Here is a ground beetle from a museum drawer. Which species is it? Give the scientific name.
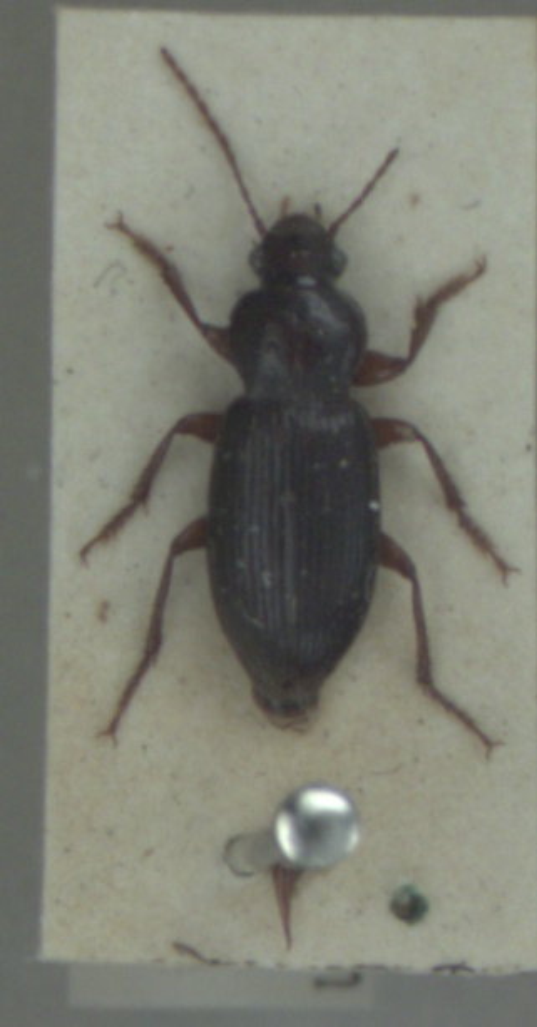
Ophonus cordatus
